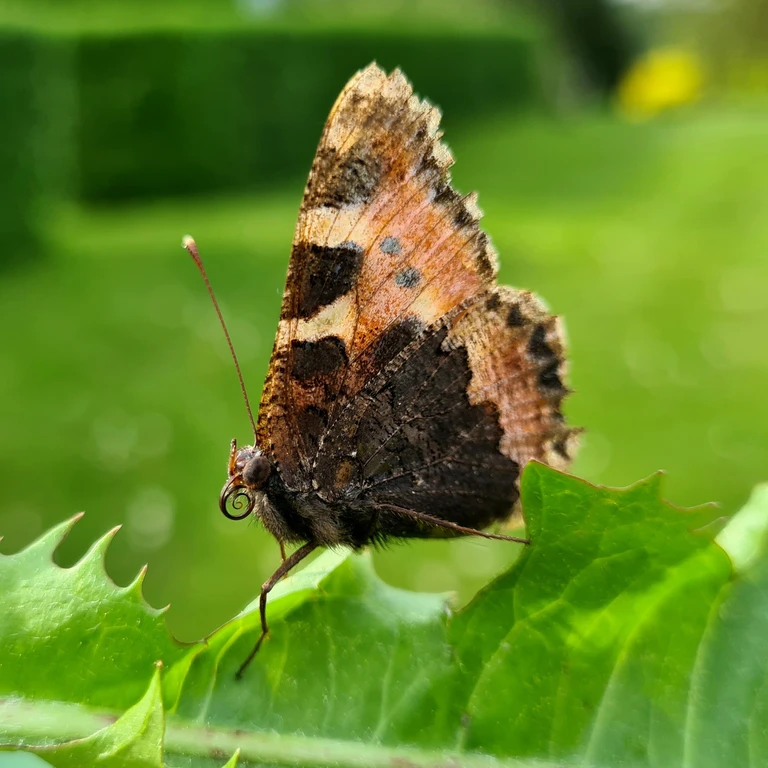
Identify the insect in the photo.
Aglais urticae
